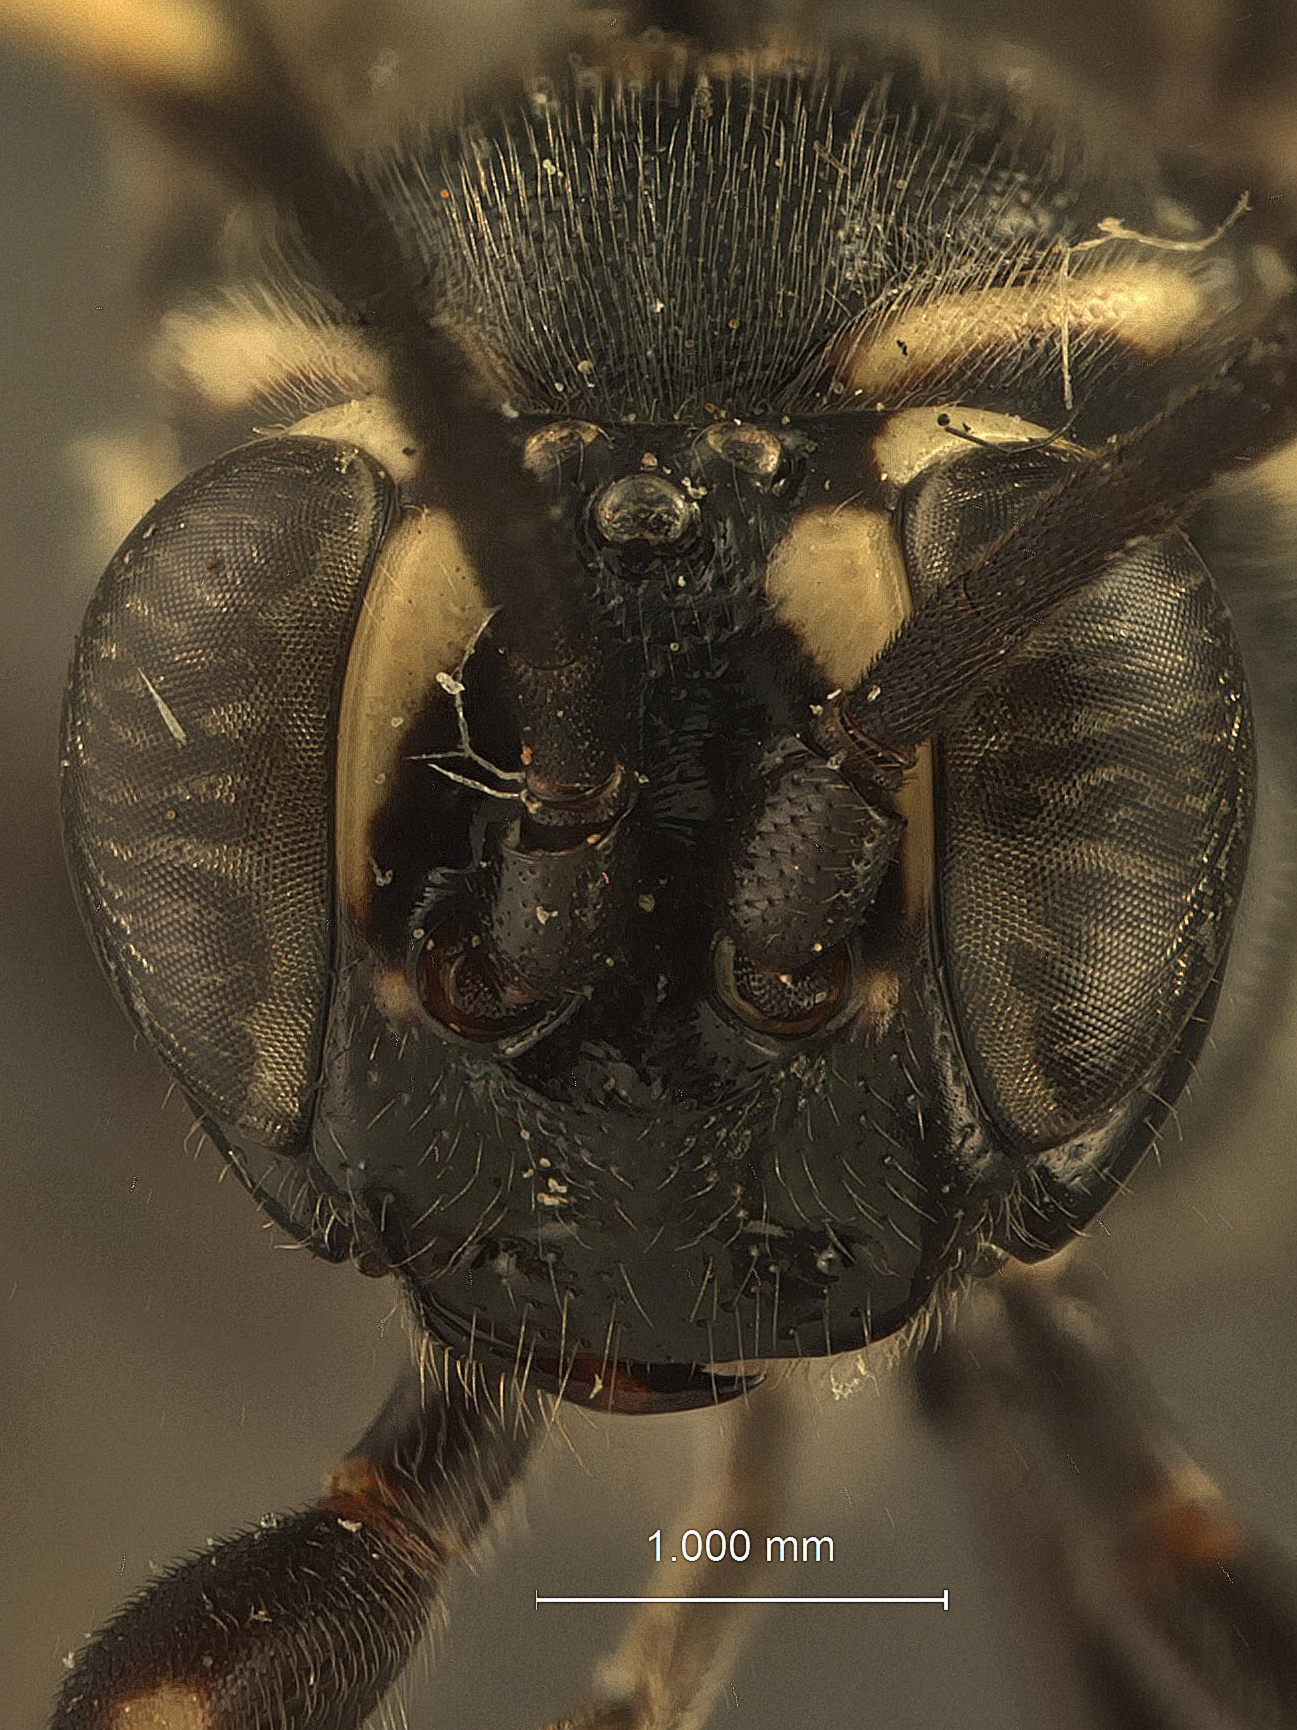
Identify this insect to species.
Coelichneumon punctifer
